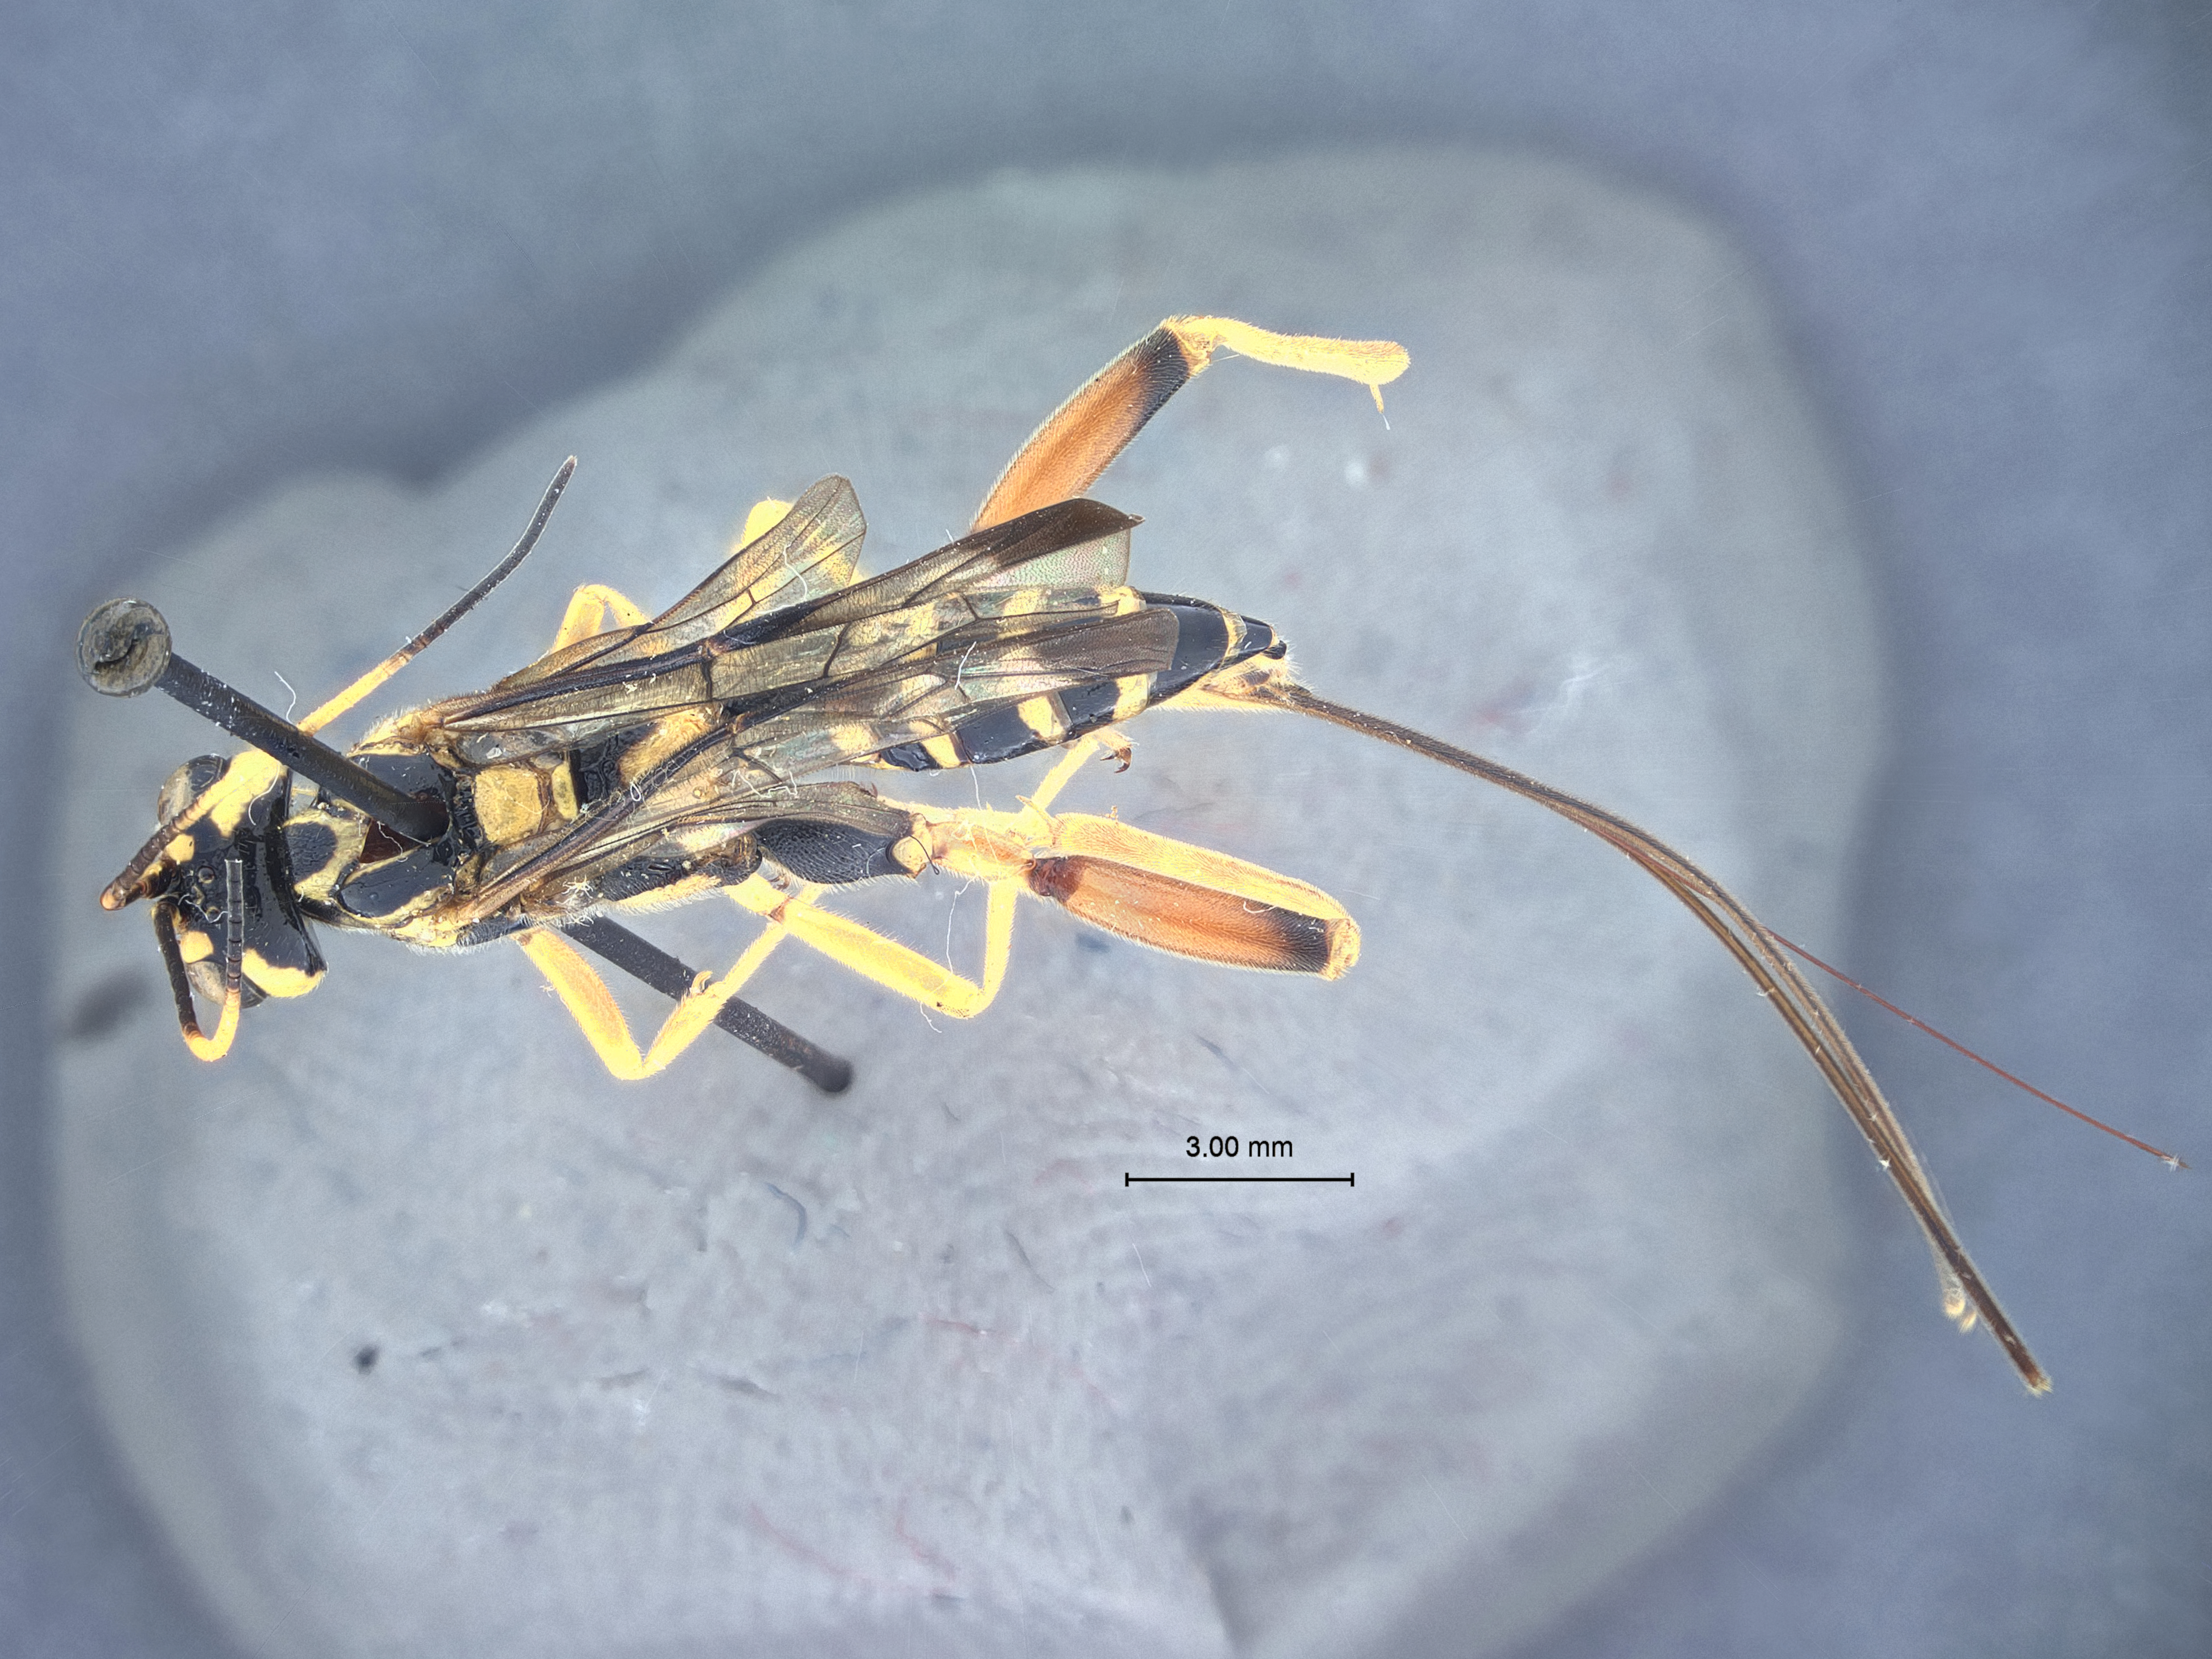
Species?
Spilopteron formosum
